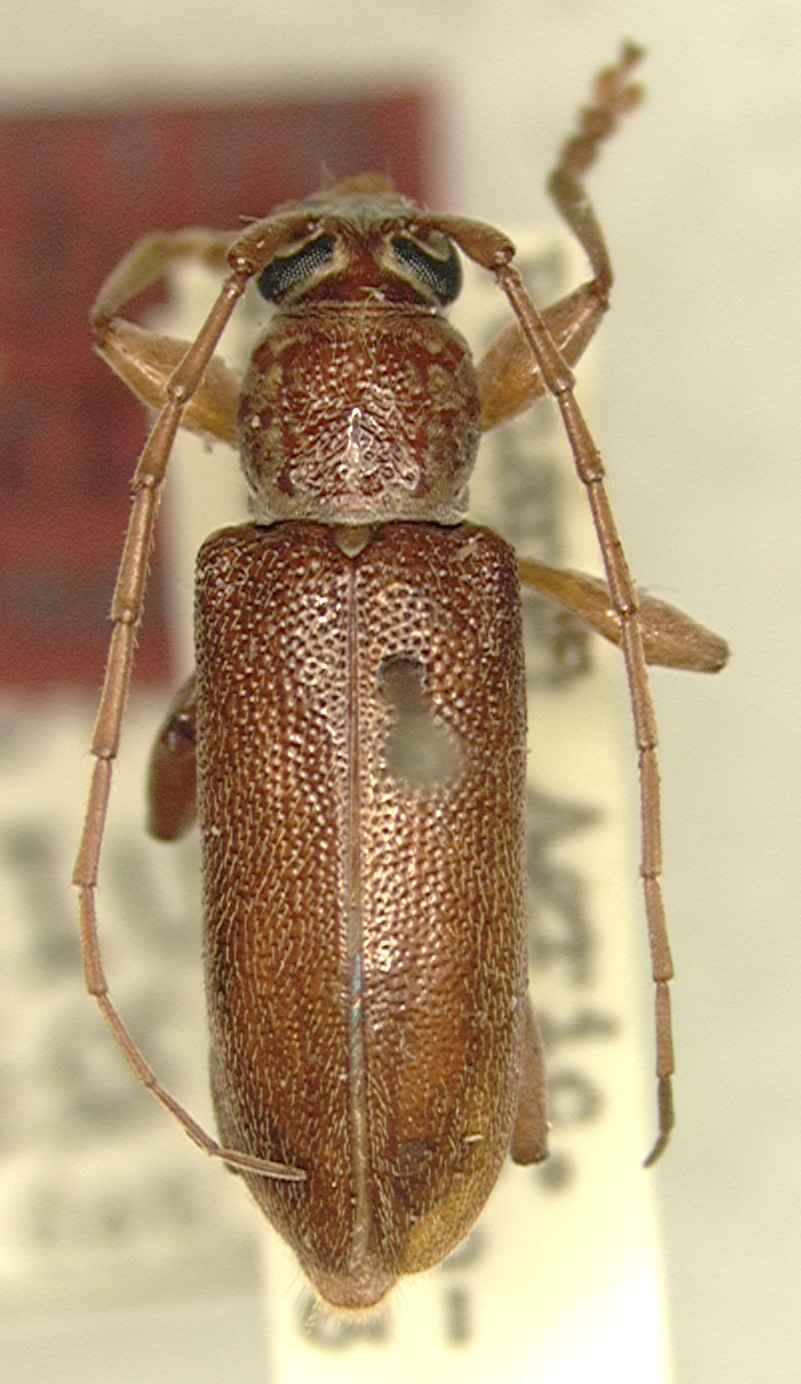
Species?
Ceresium casilelium
